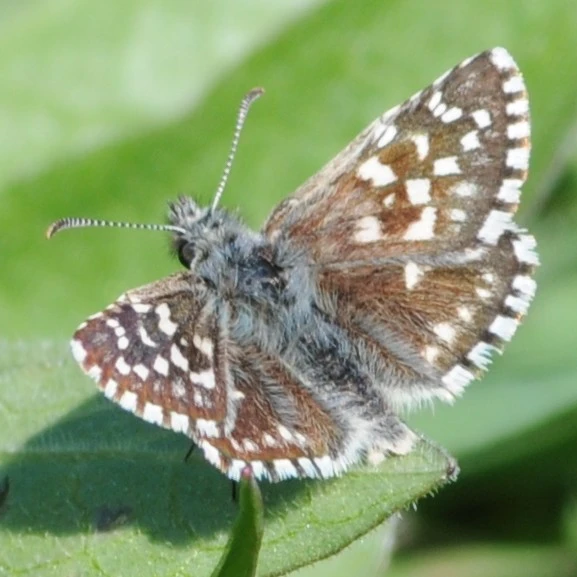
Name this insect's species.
Pyrgus malvae
